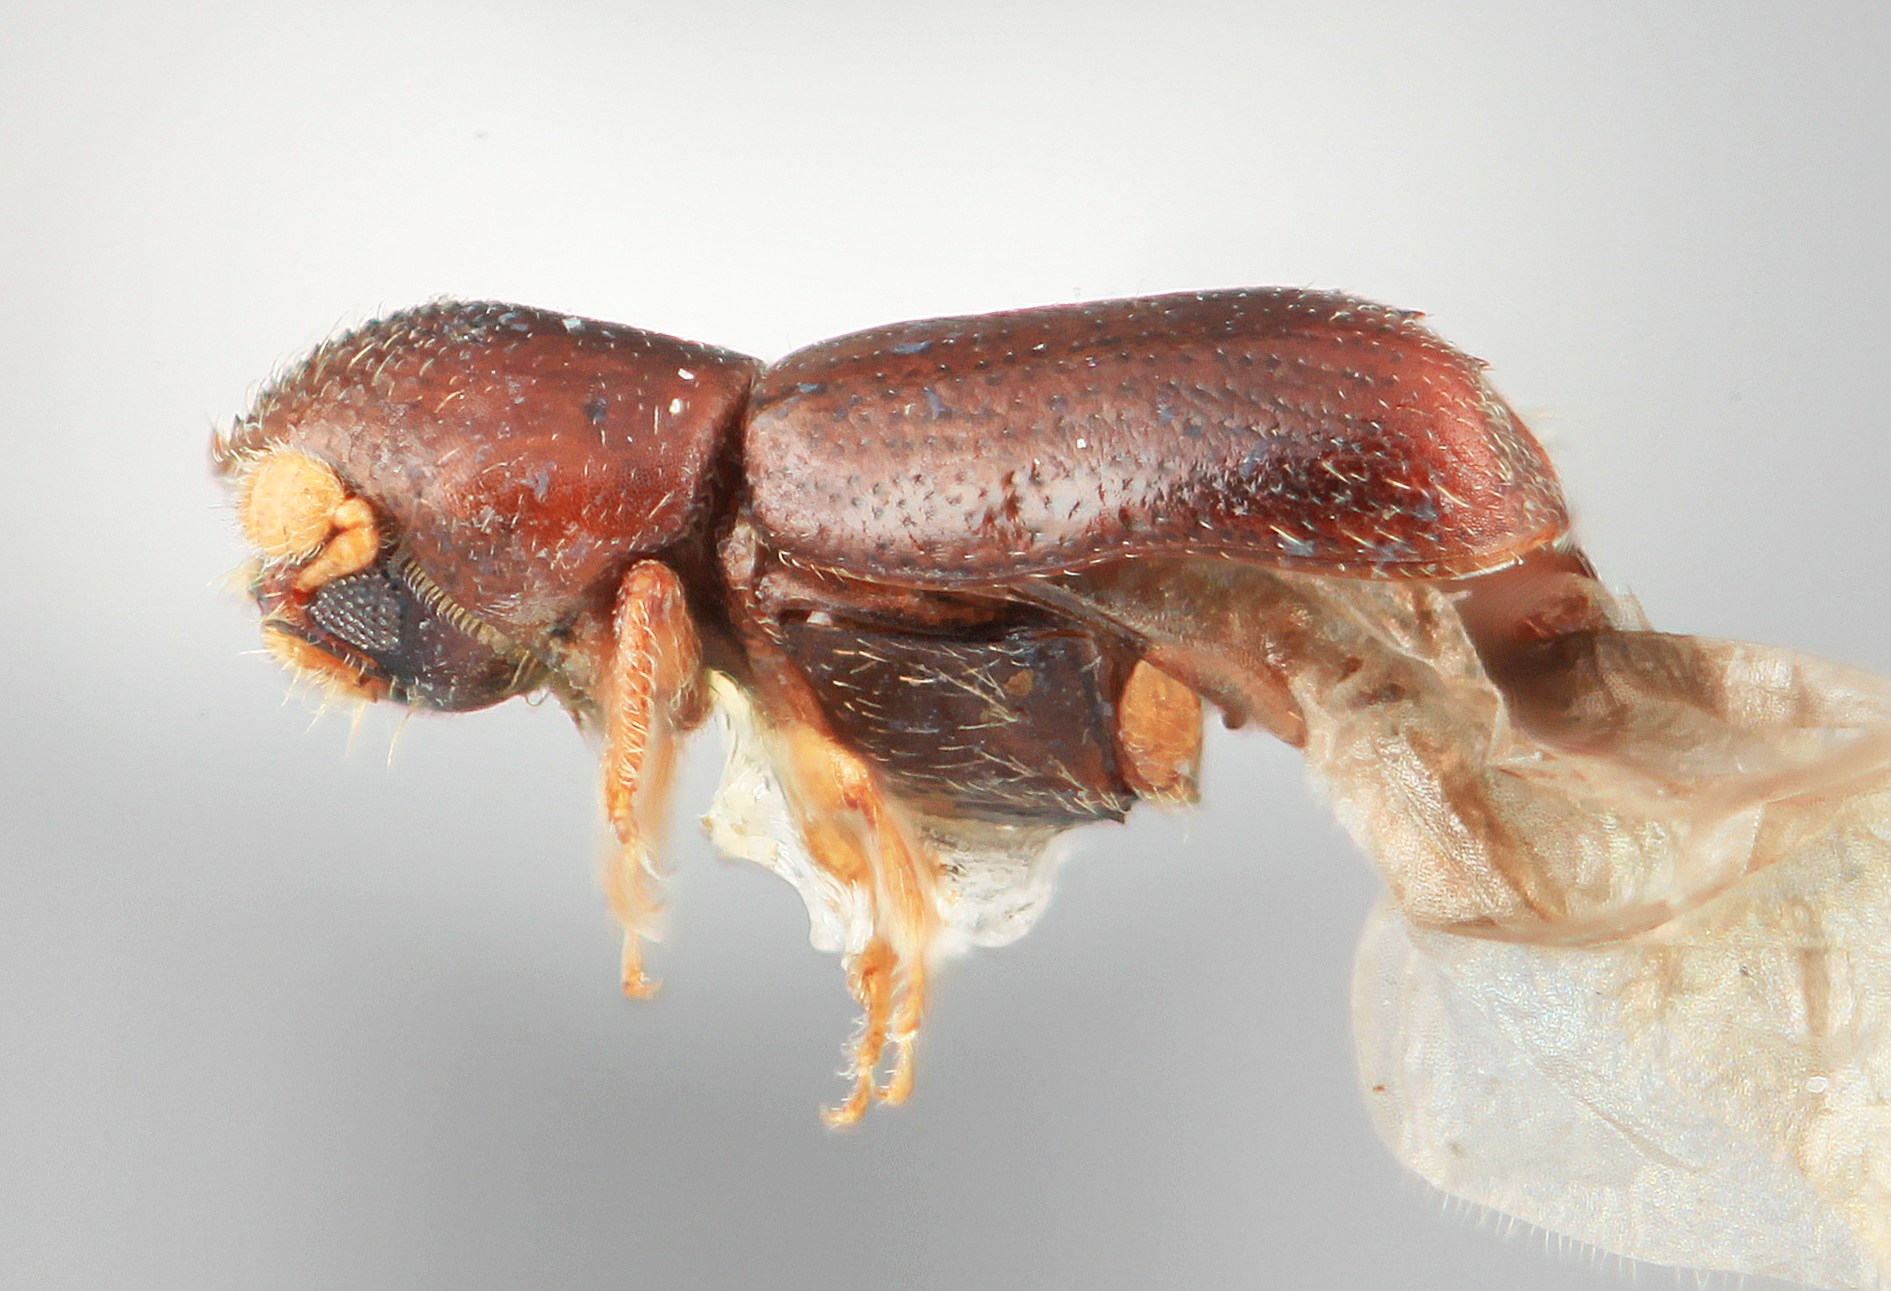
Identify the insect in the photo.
Microcorthylus vietus
